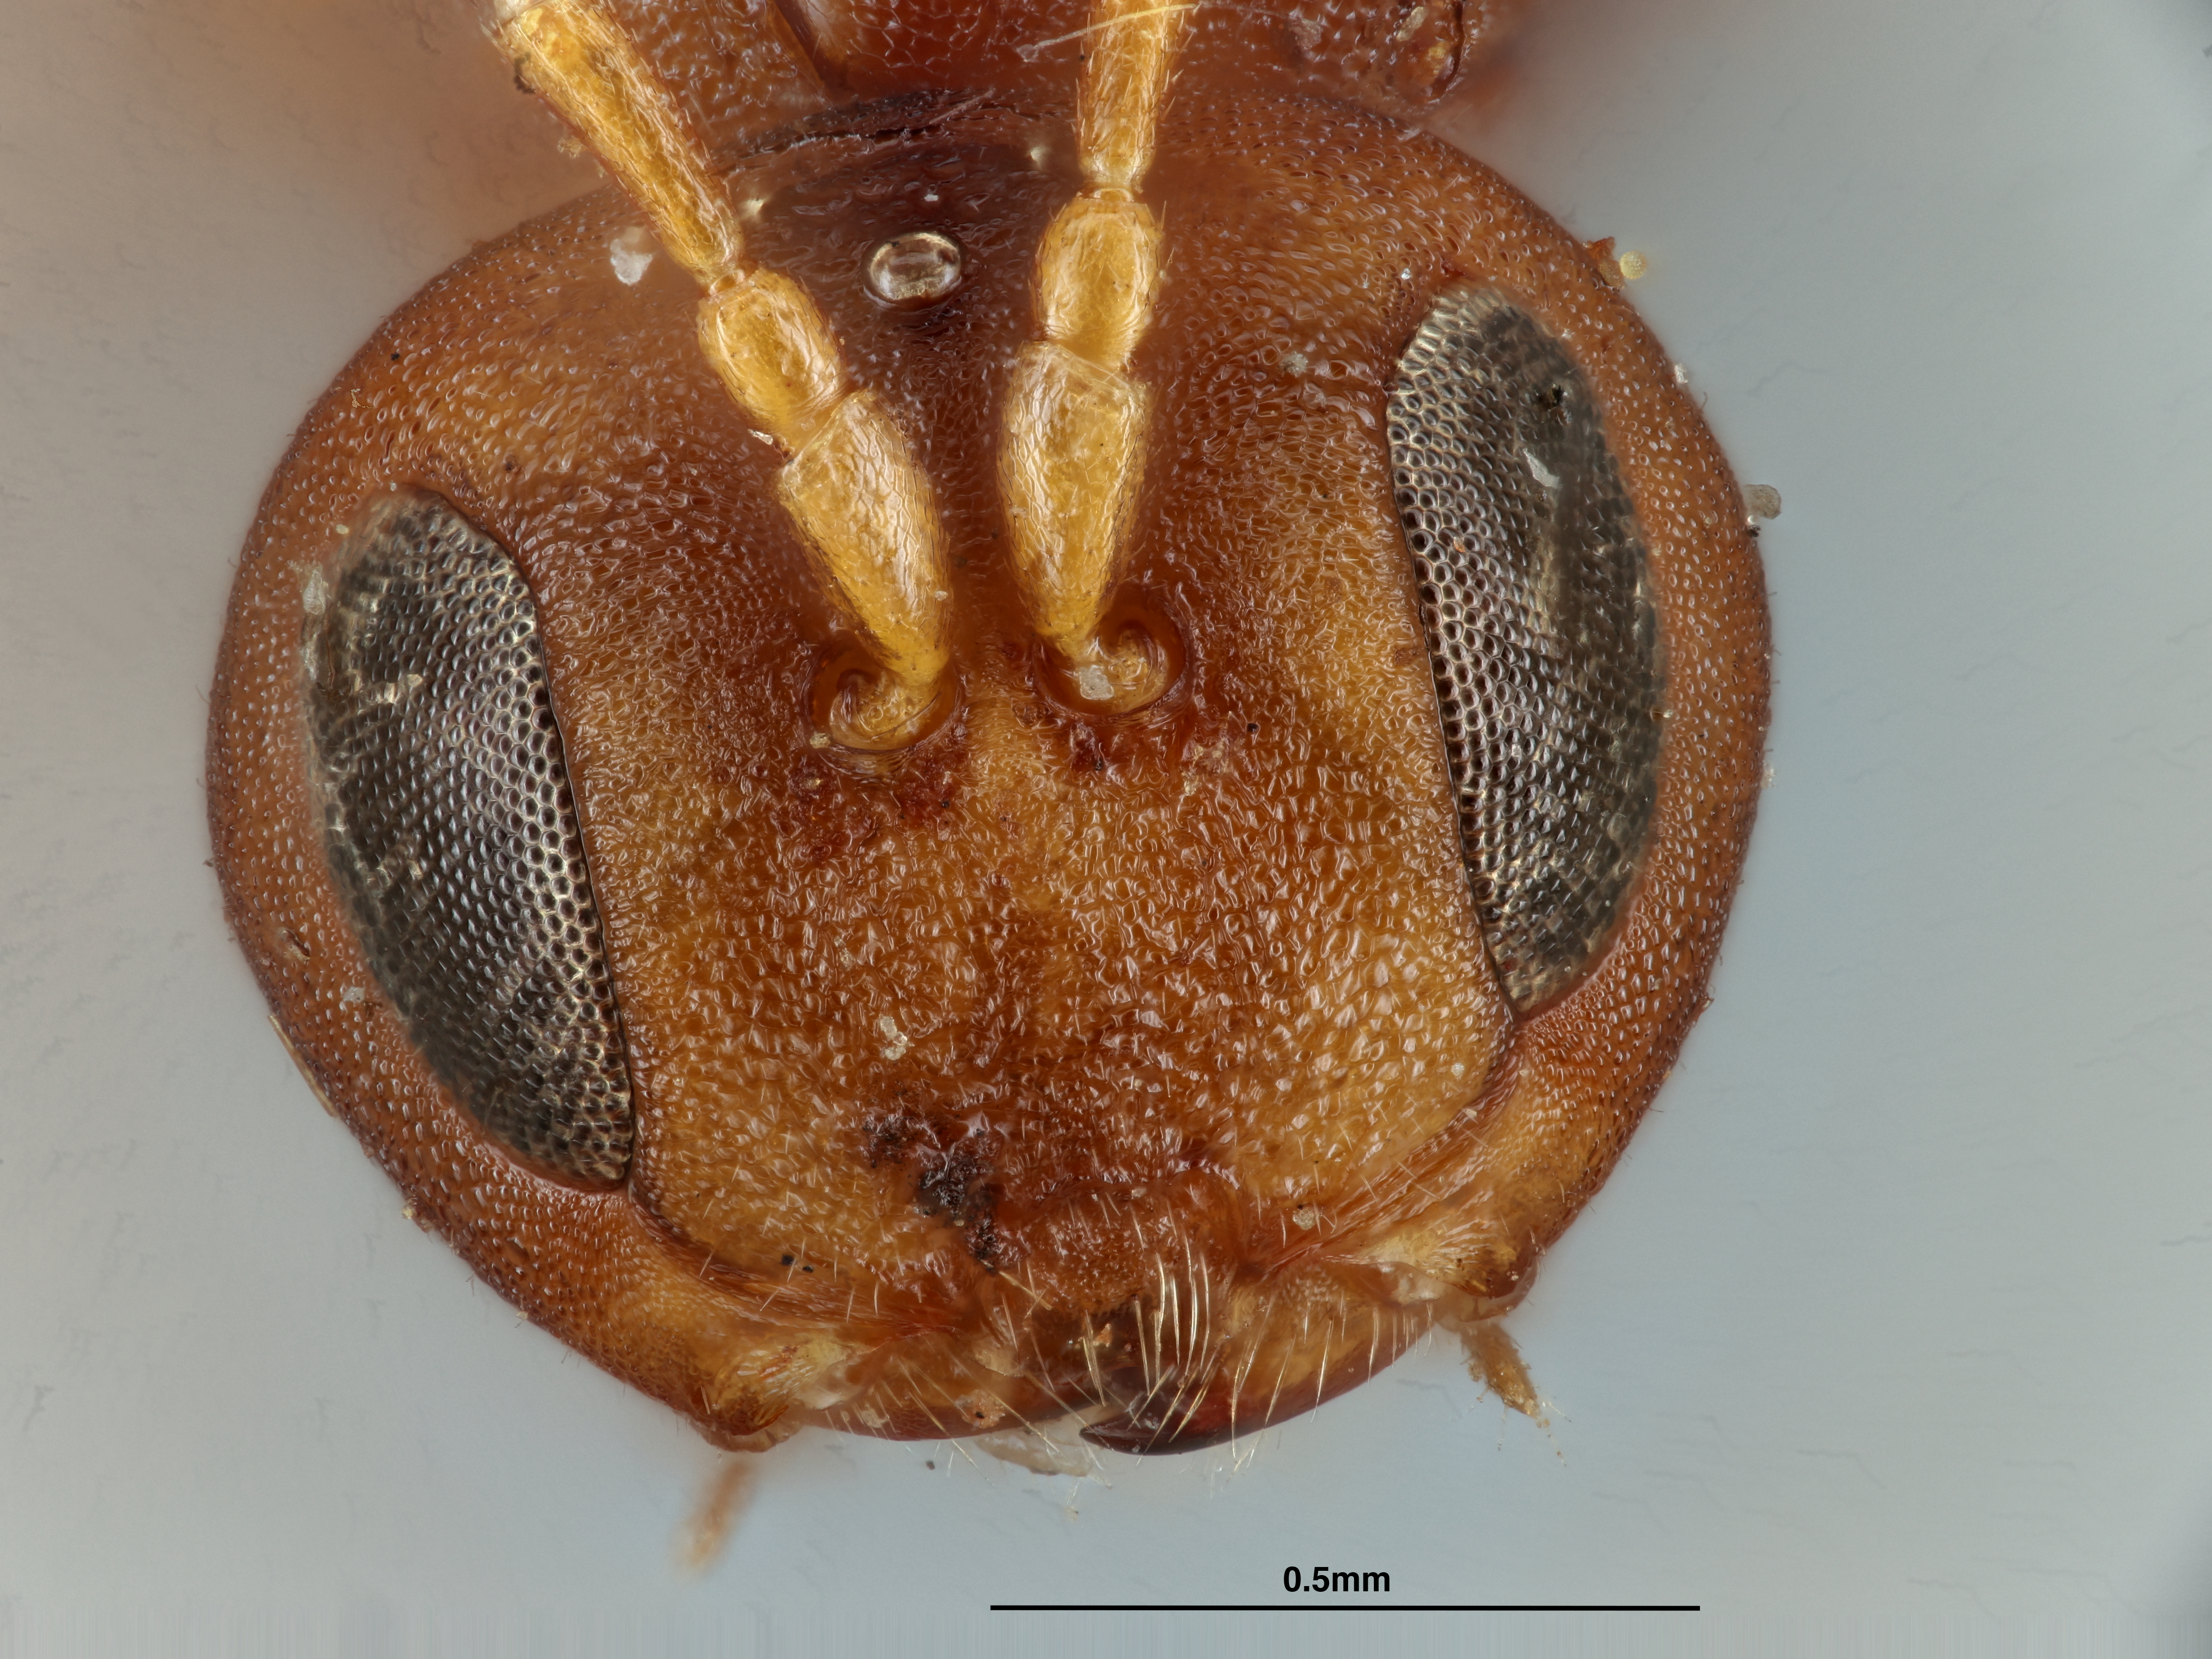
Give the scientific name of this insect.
Compsodryoxenus maculipennis
